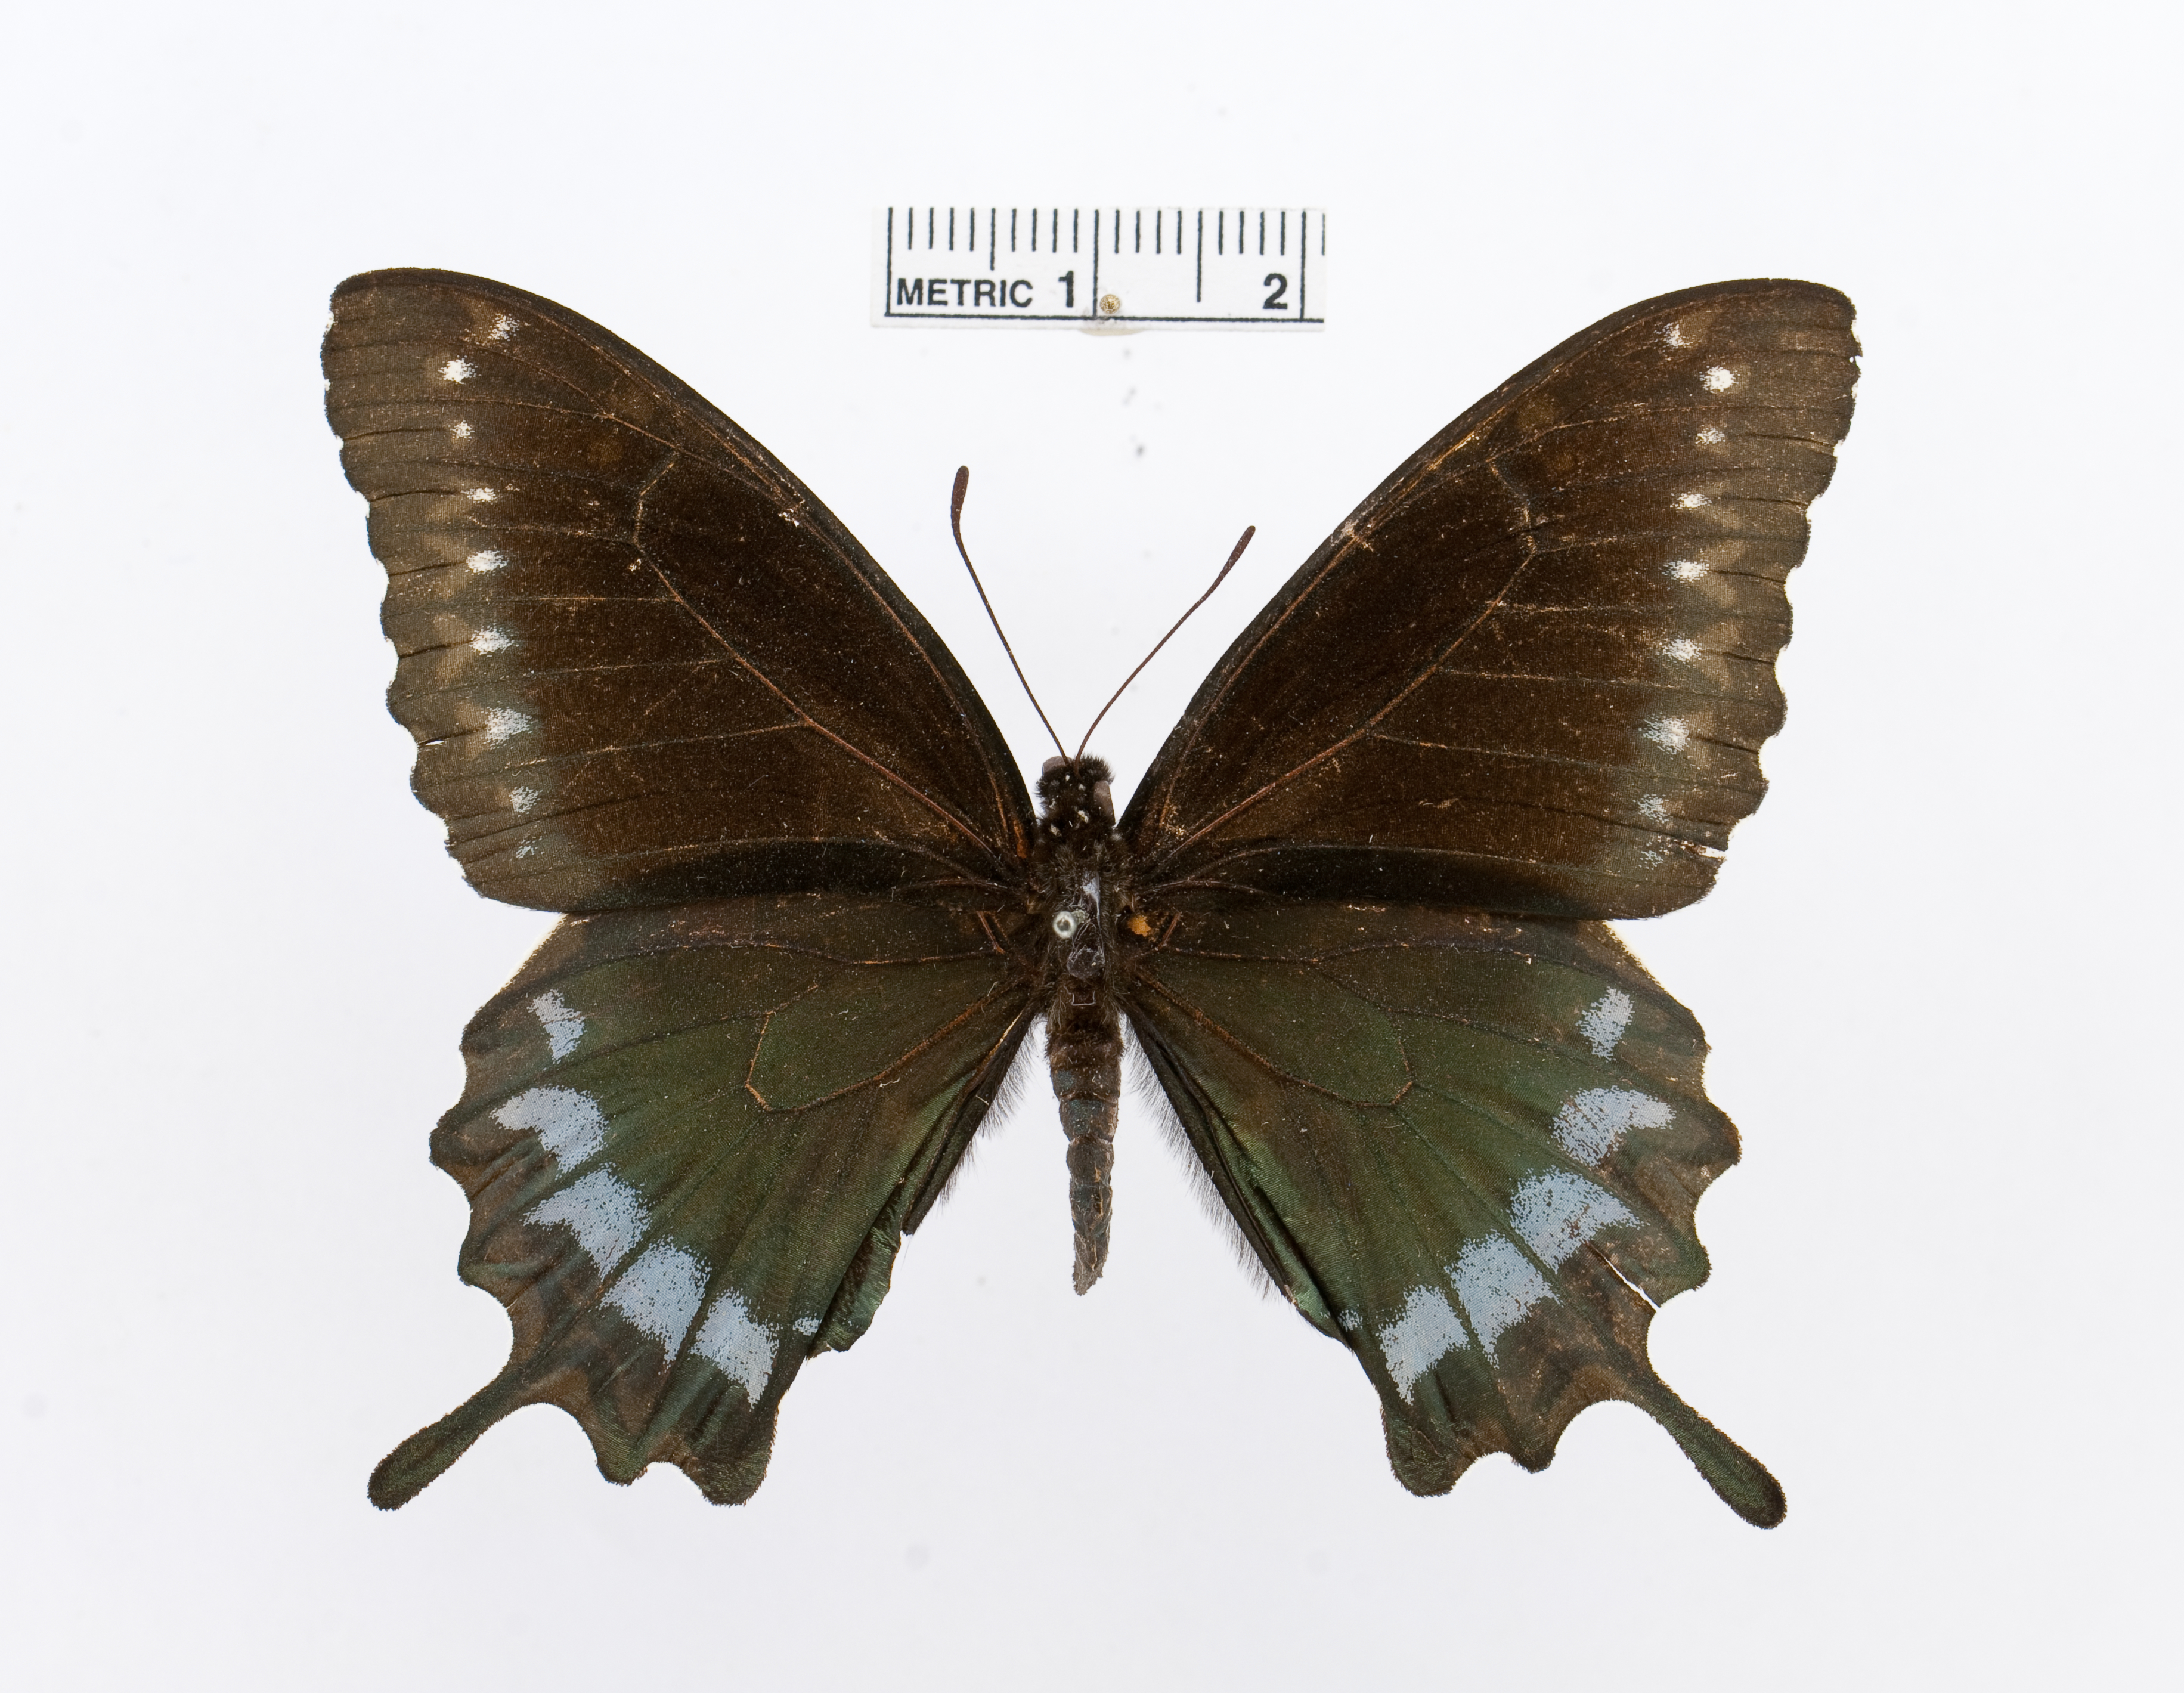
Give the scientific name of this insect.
Battus devilliersii
